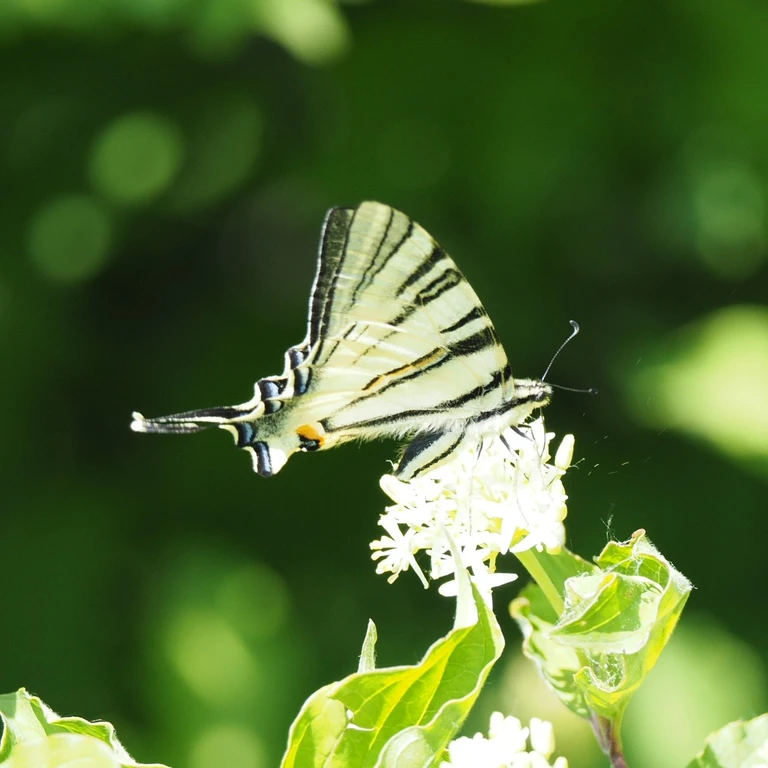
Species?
Iphiclides podalirius
